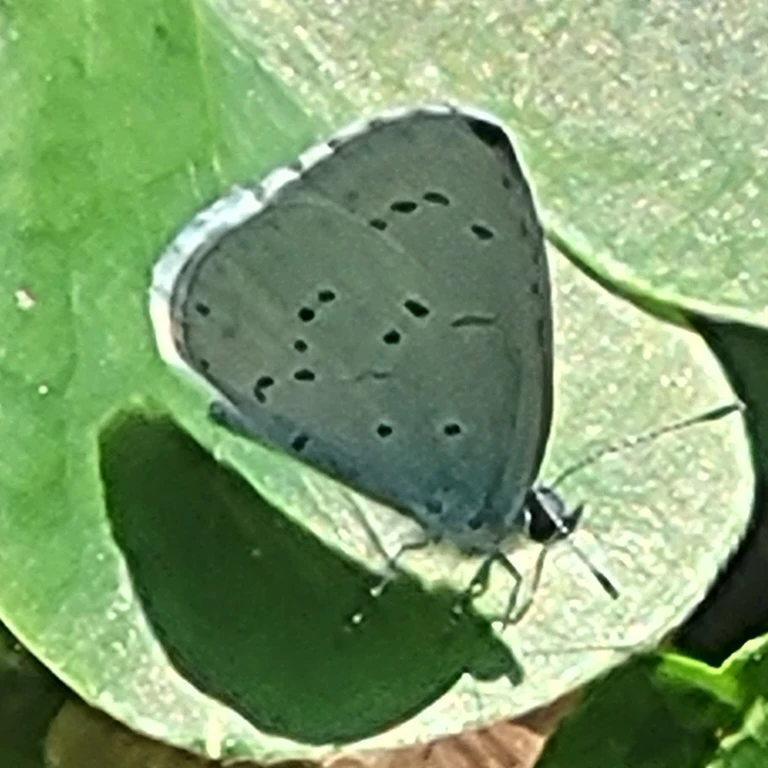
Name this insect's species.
Celastrina argiolus
